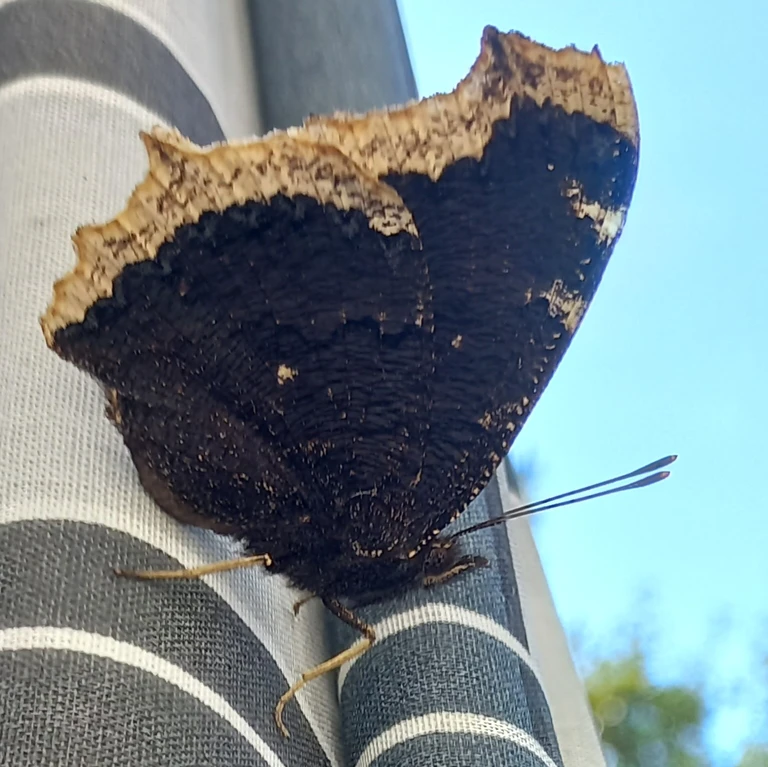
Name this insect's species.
Nymphalis antiopa
